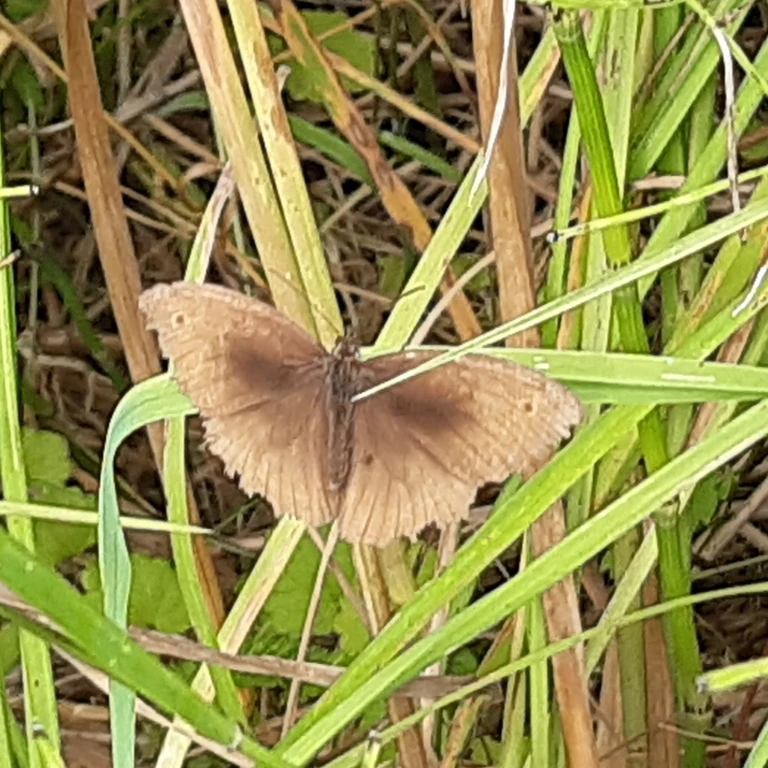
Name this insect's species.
Maniola jurtina
